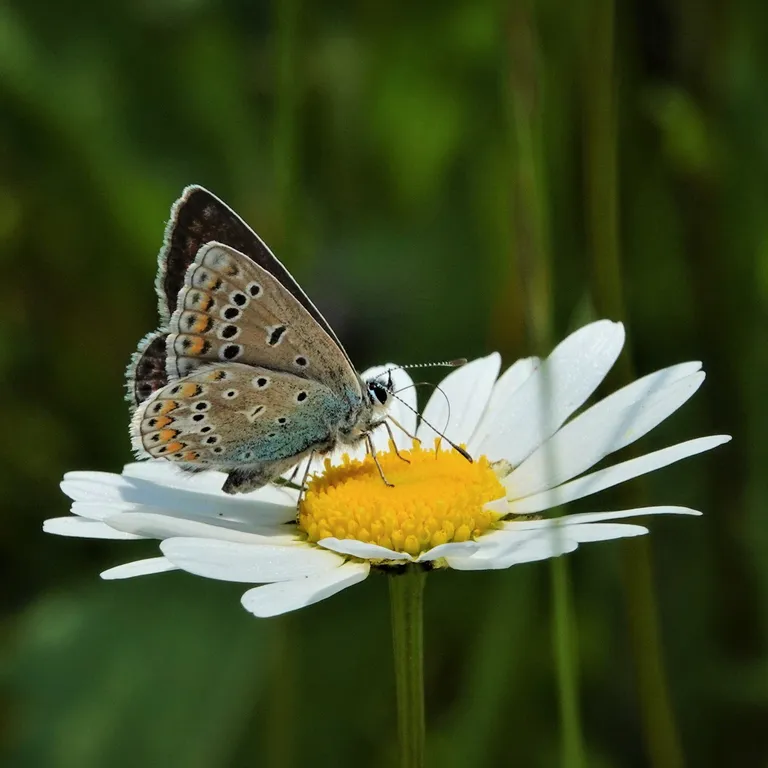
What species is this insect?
Polyommatus icarus
